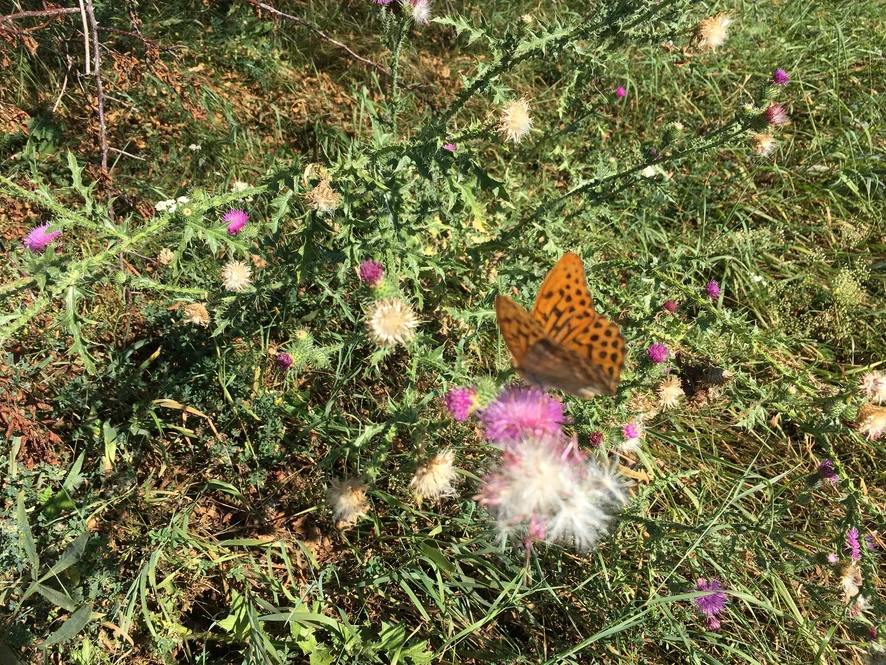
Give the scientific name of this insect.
Argynnis paphia
